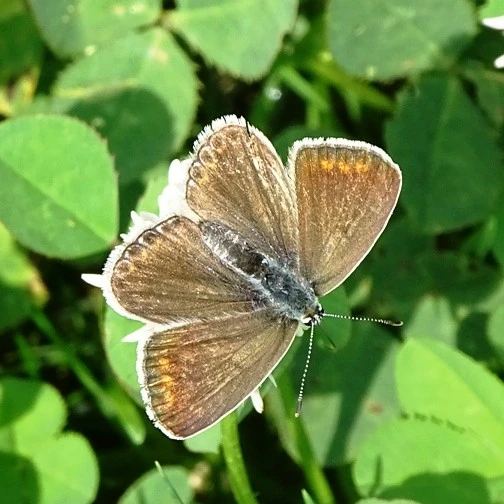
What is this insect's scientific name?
Polyommatus icarus
